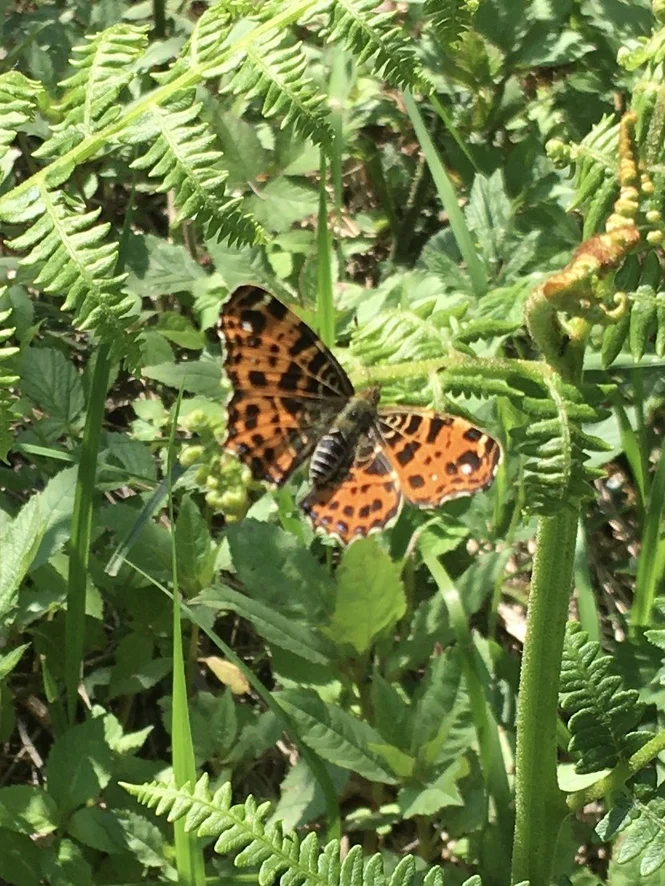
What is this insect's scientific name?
Araschnia levana
